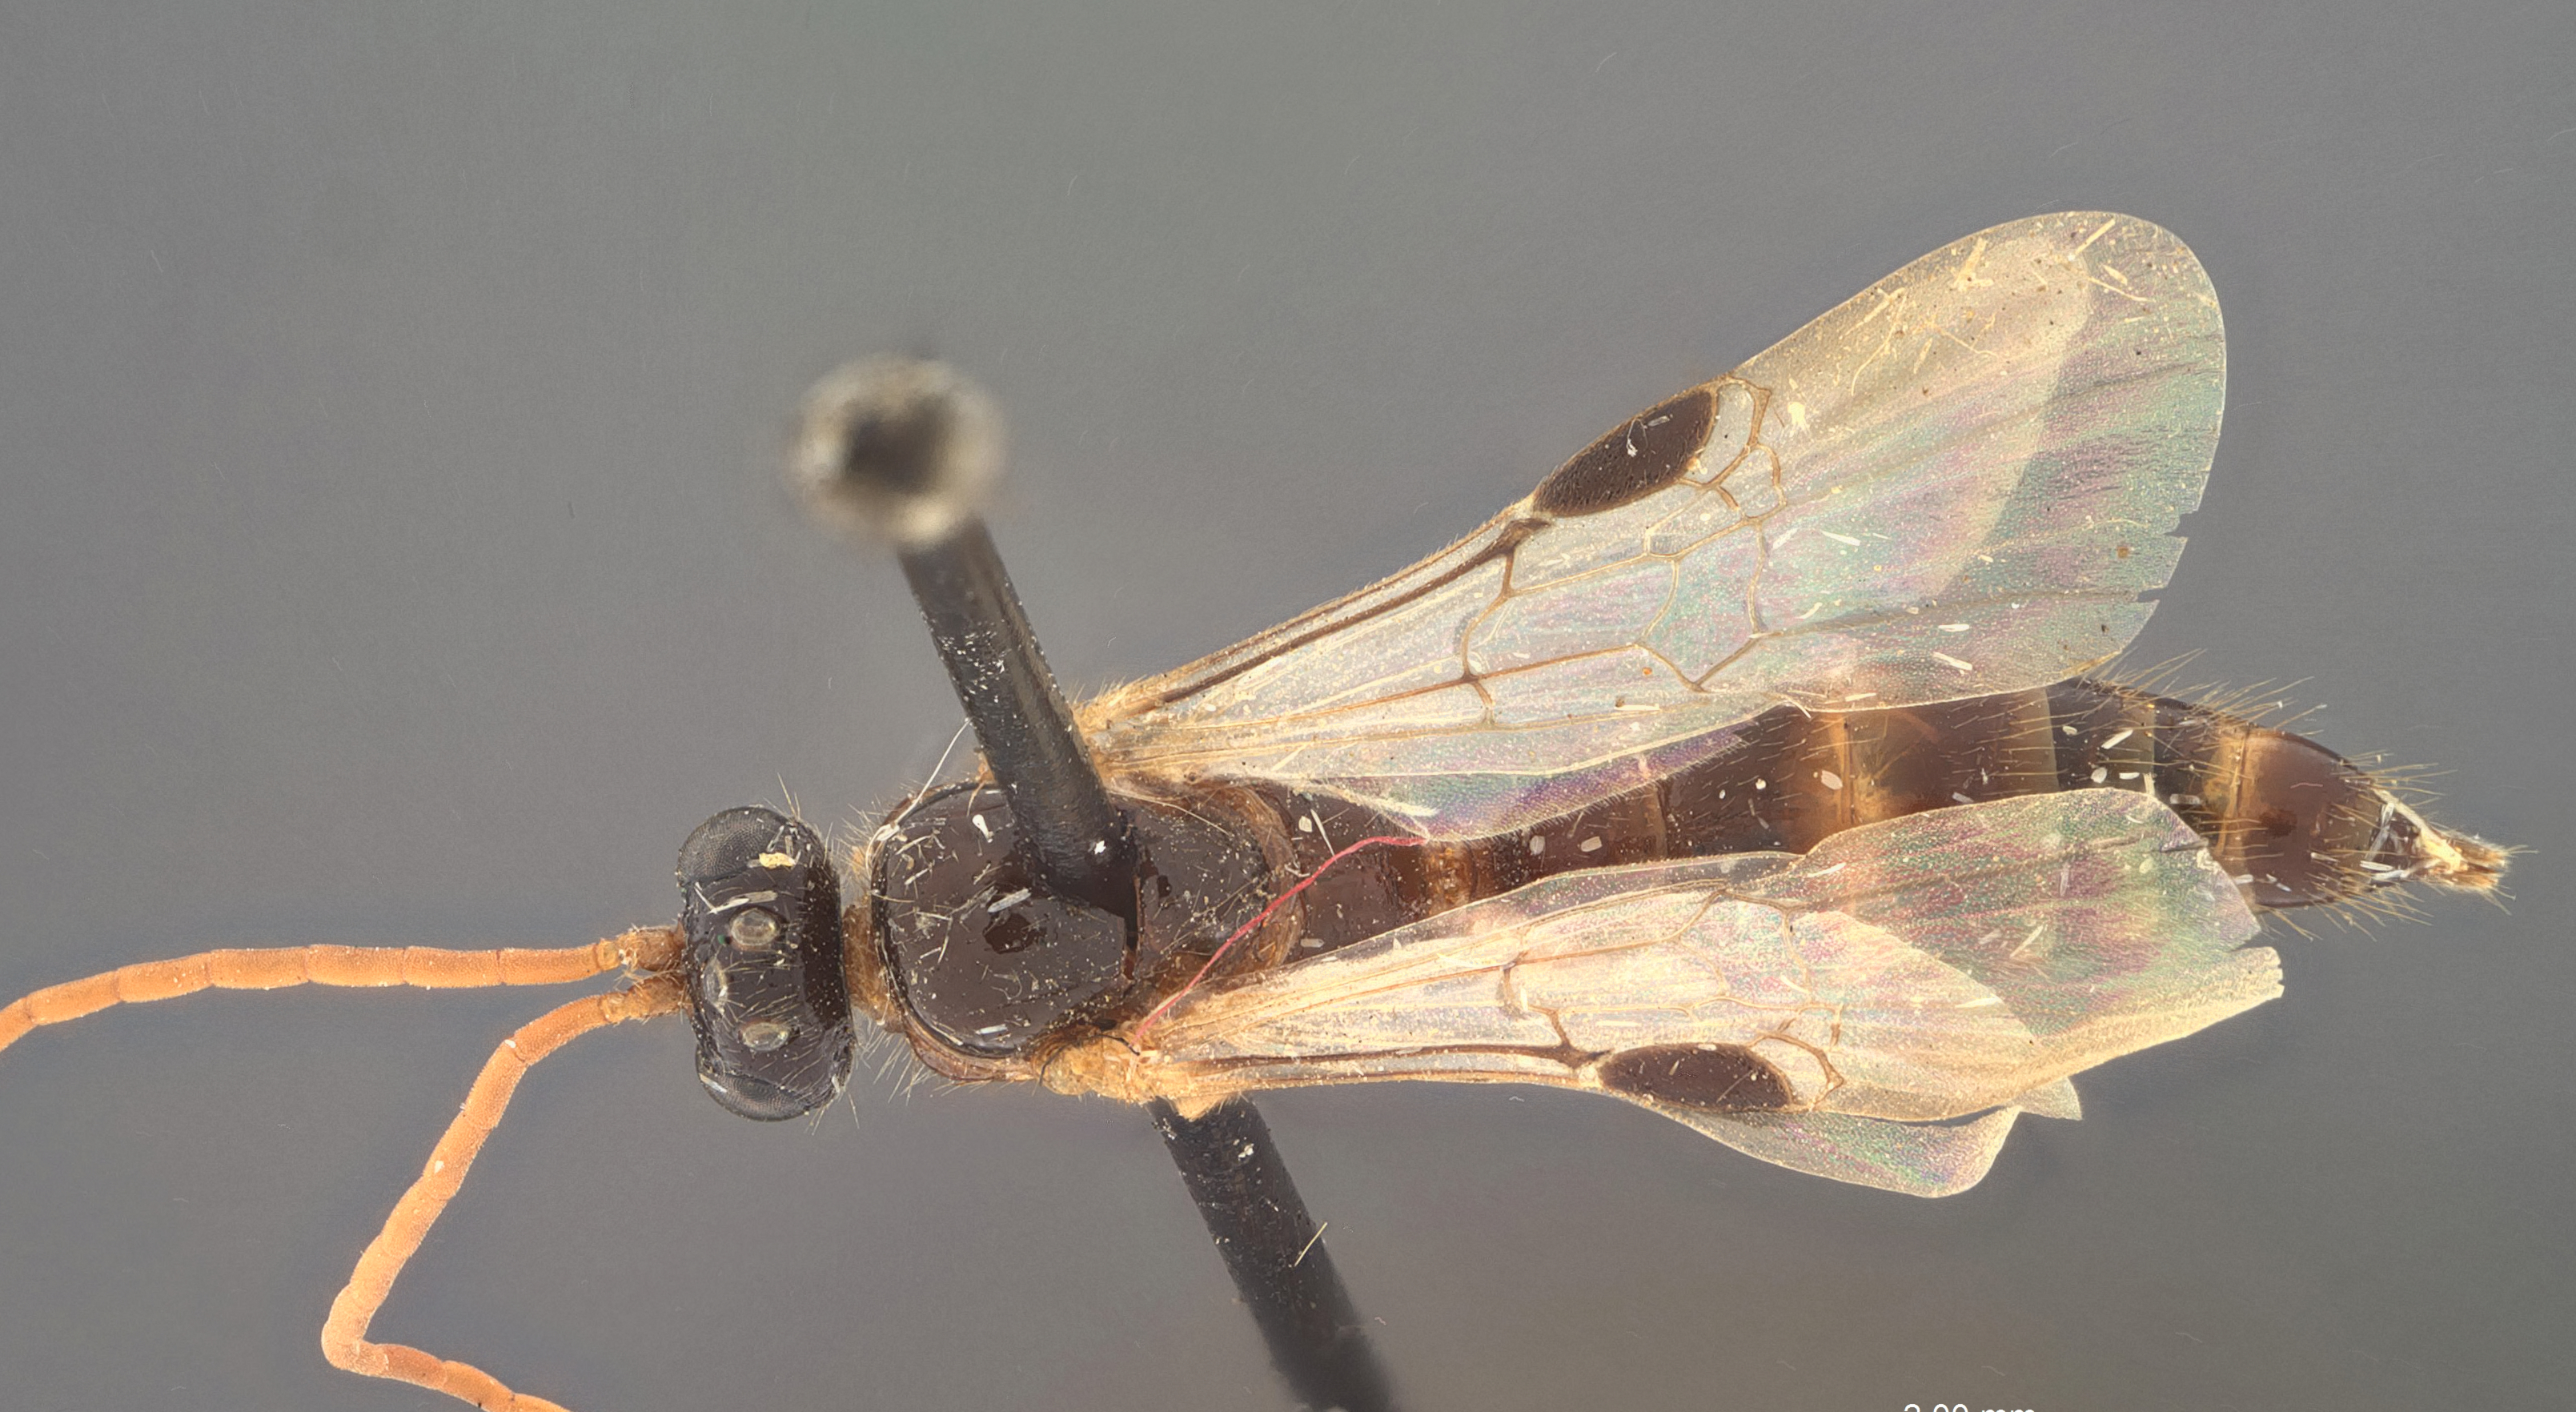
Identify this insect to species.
Brachycistis lacustris
